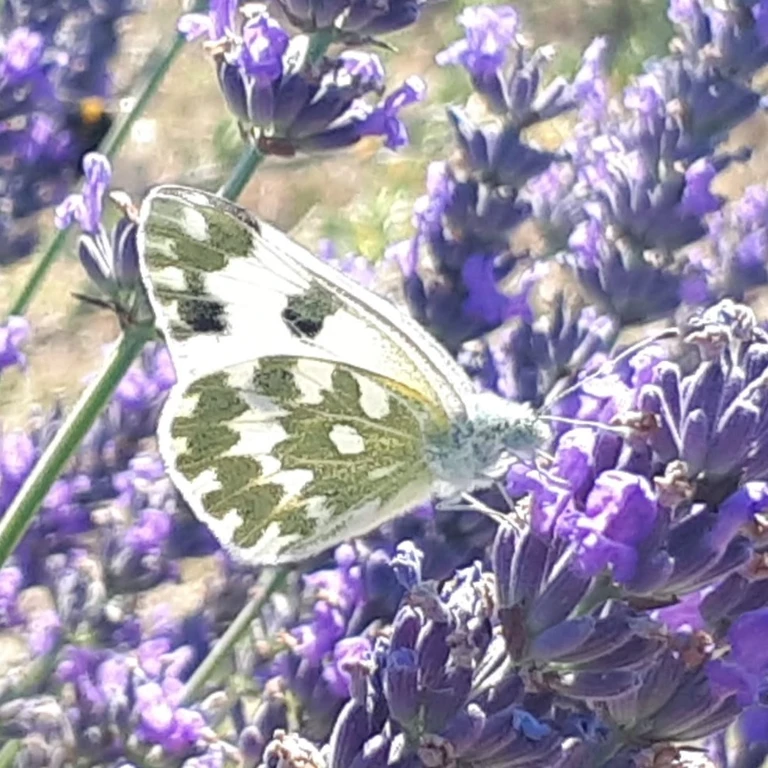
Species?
Pontia edusa
